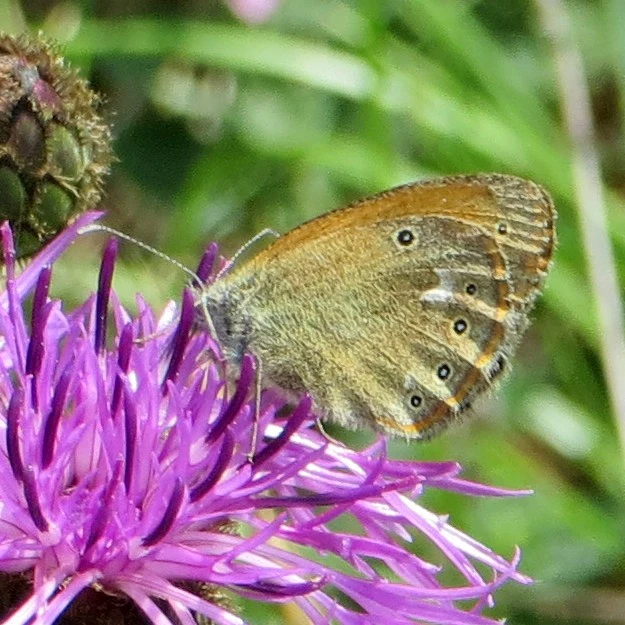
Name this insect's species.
Coenonympha glycerion (also Coenonympha iphis)
